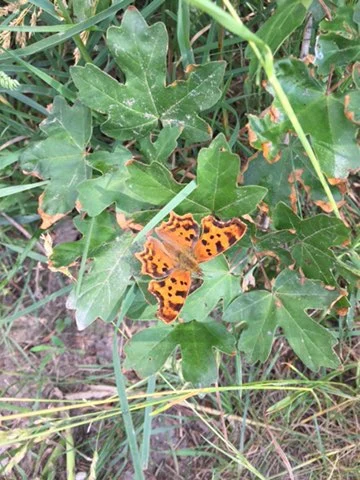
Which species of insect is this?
Polygonia c-album
